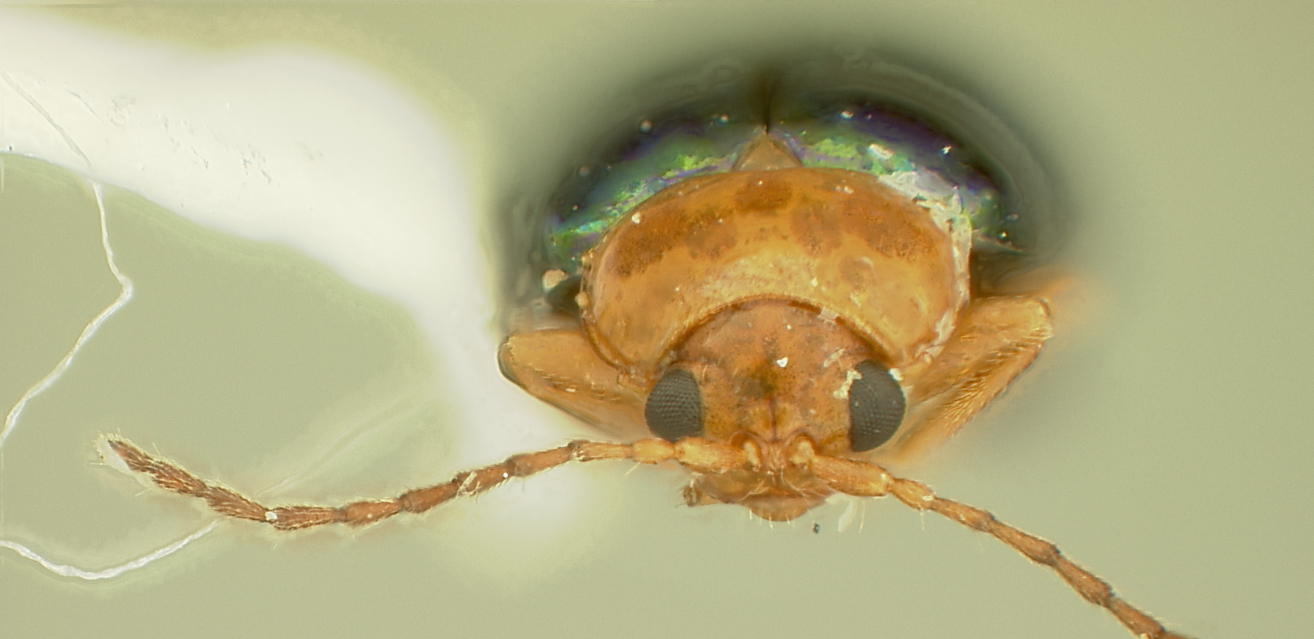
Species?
Homoschema lineatum
